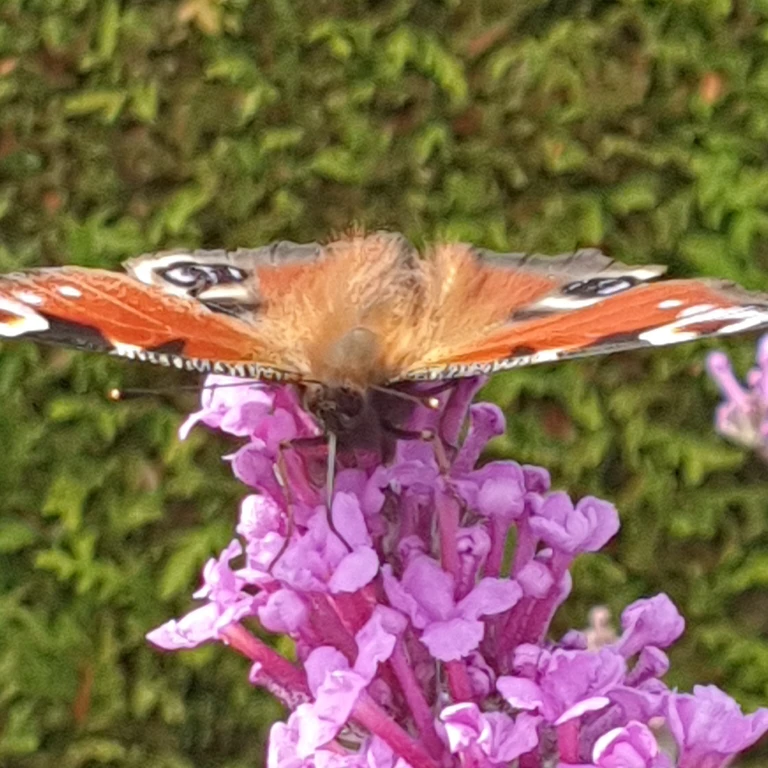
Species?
Aglais io
